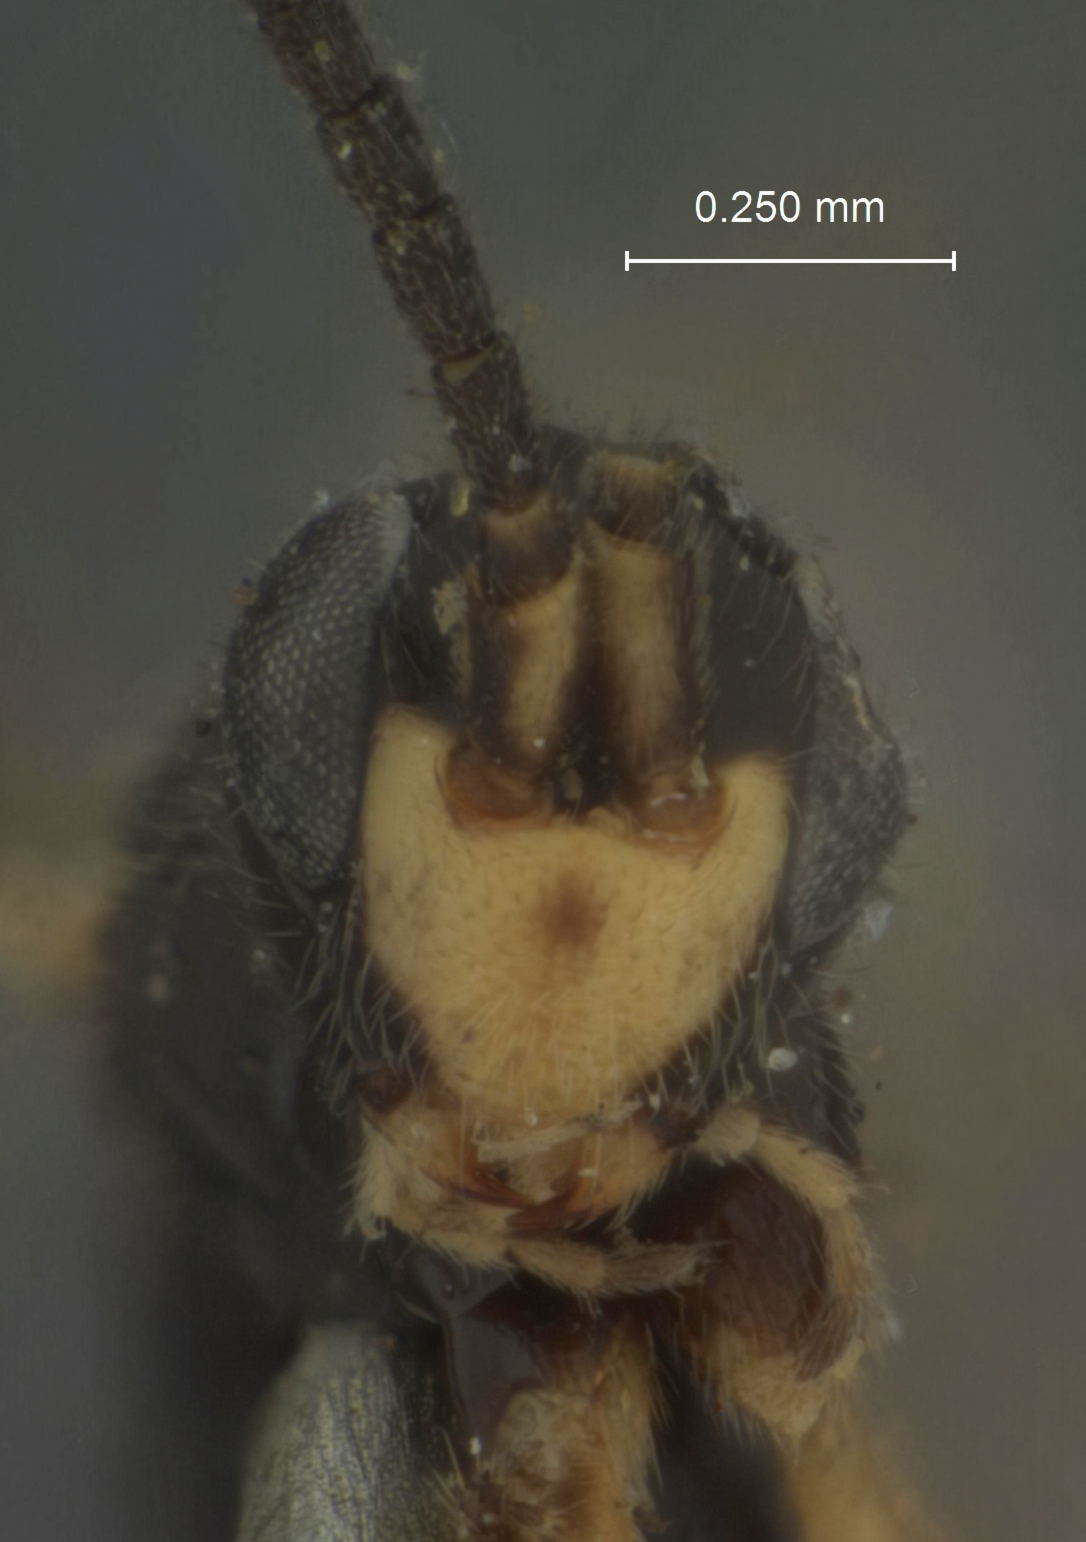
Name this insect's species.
Deleter flavifrons
